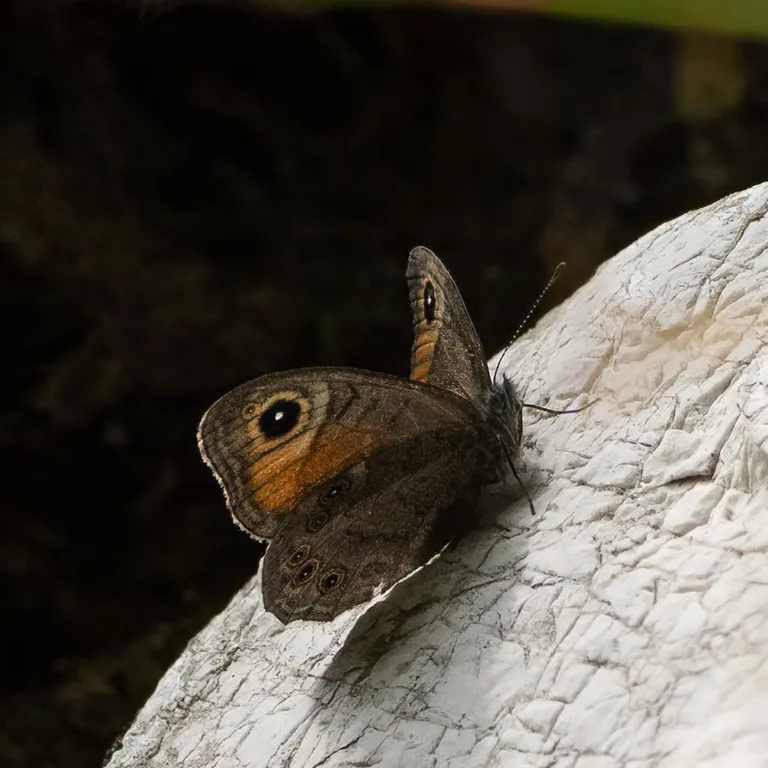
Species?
Lasiommata maera (also Pararge maera)
